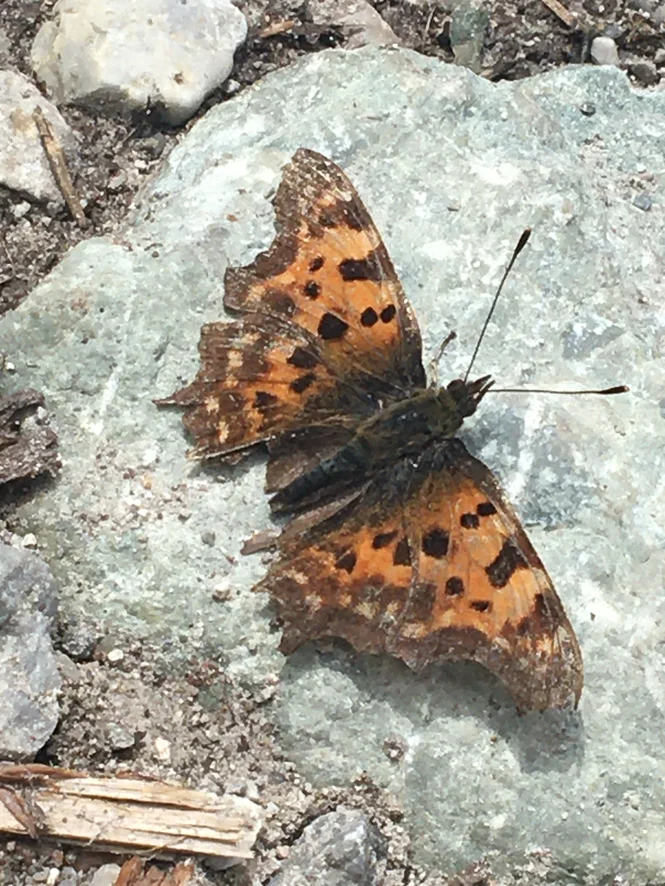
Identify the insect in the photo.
Polygonia c-album
